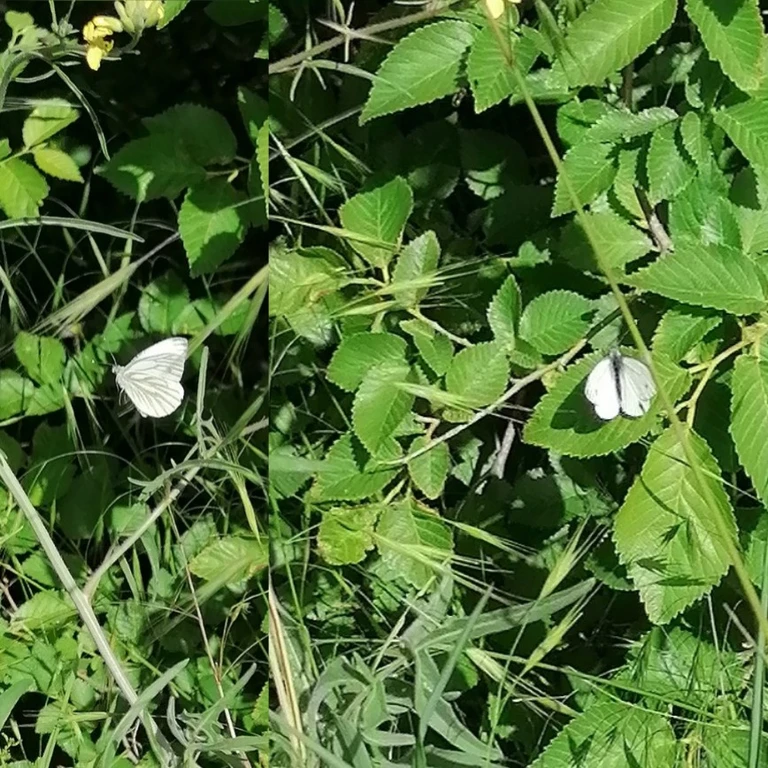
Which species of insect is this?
Pieris napi
